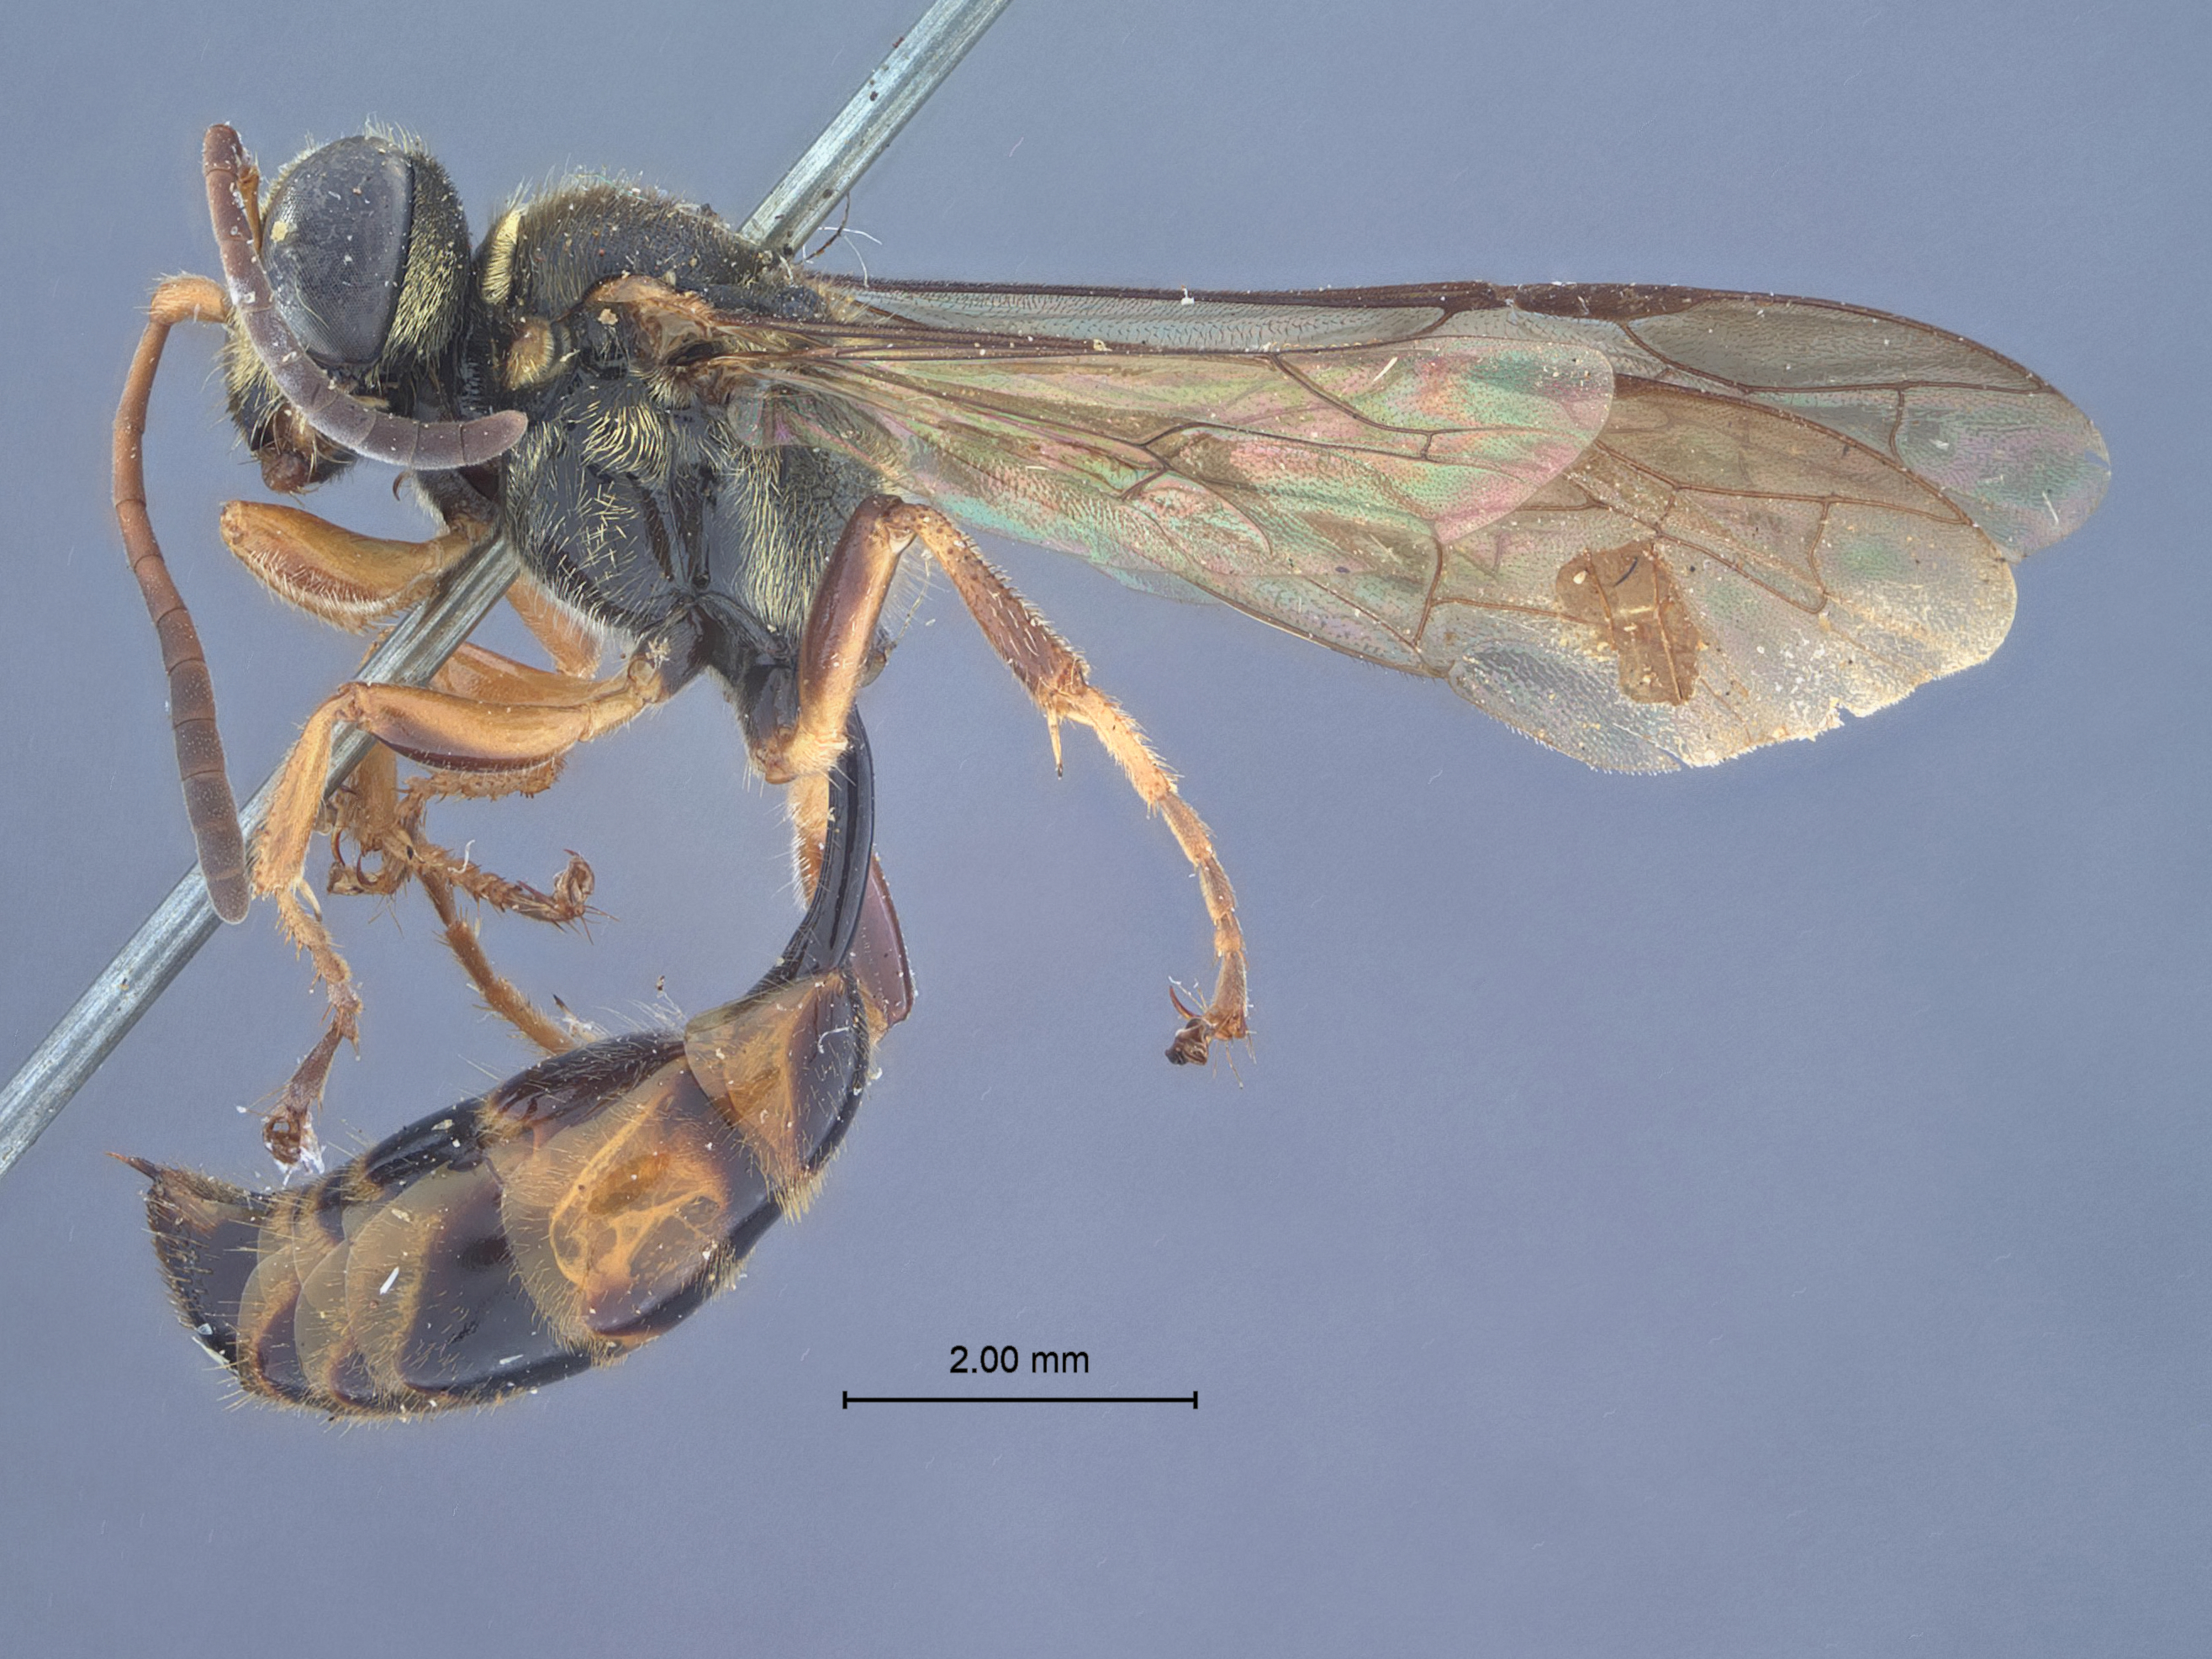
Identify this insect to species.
Mimesa aureohirta
